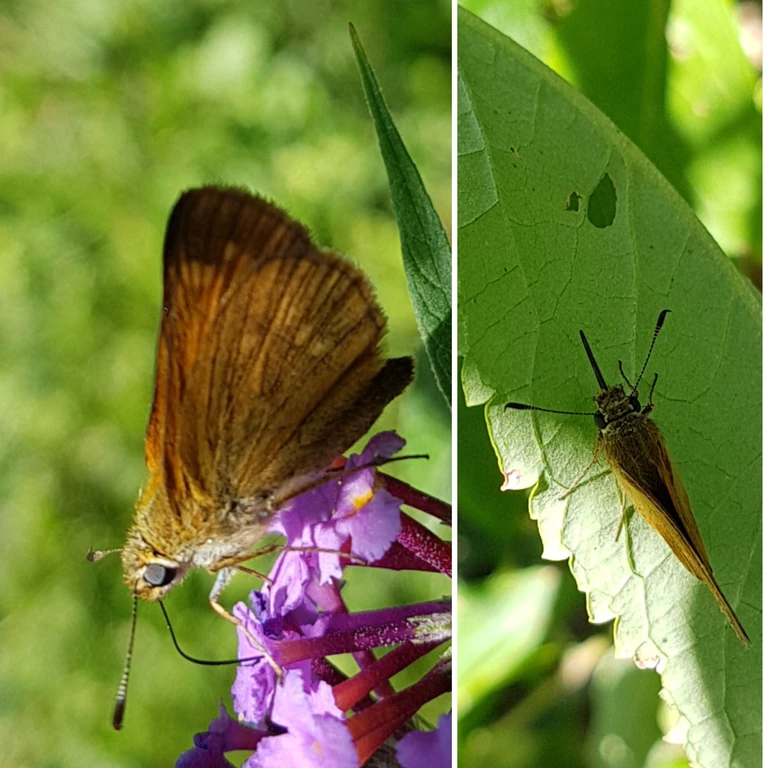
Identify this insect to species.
Ochlodes sylvanus (also Ochlodes venata)
